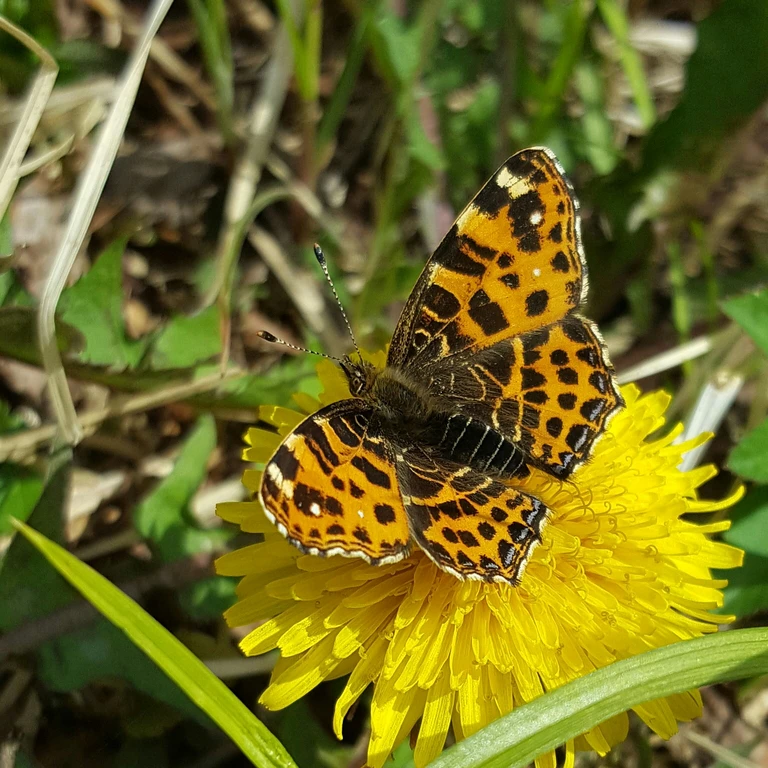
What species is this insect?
Araschnia levana
